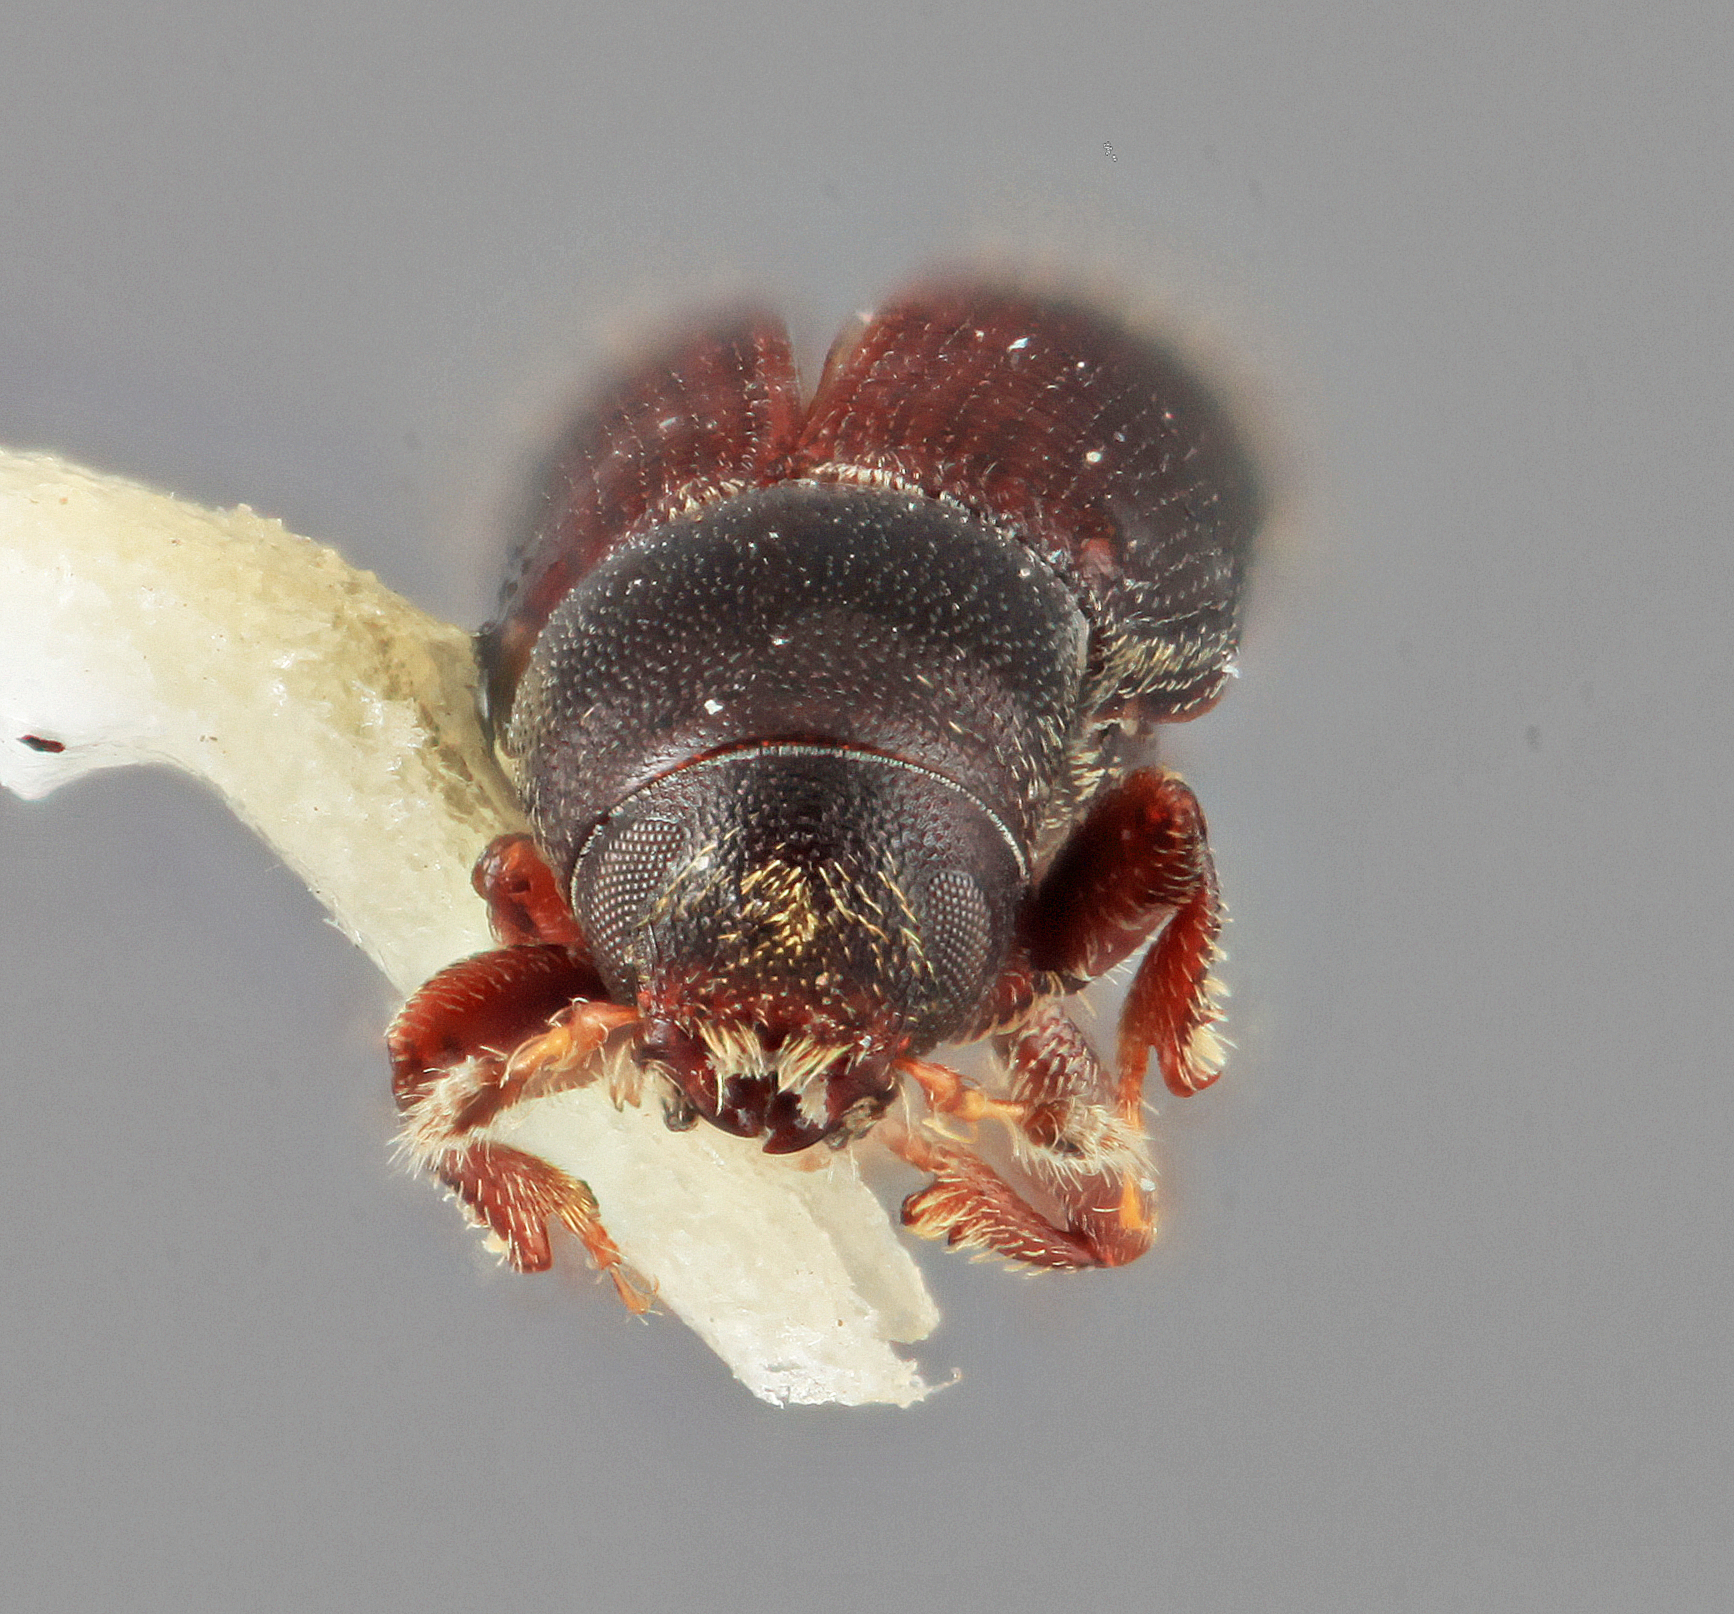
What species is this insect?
Cnesinus discretus
